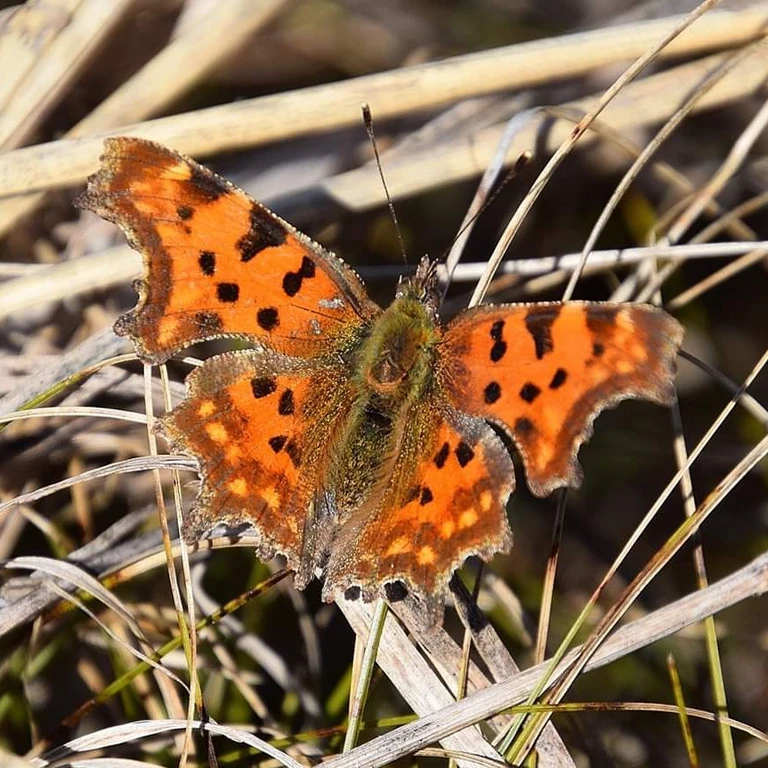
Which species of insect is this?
Polygonia c-album
